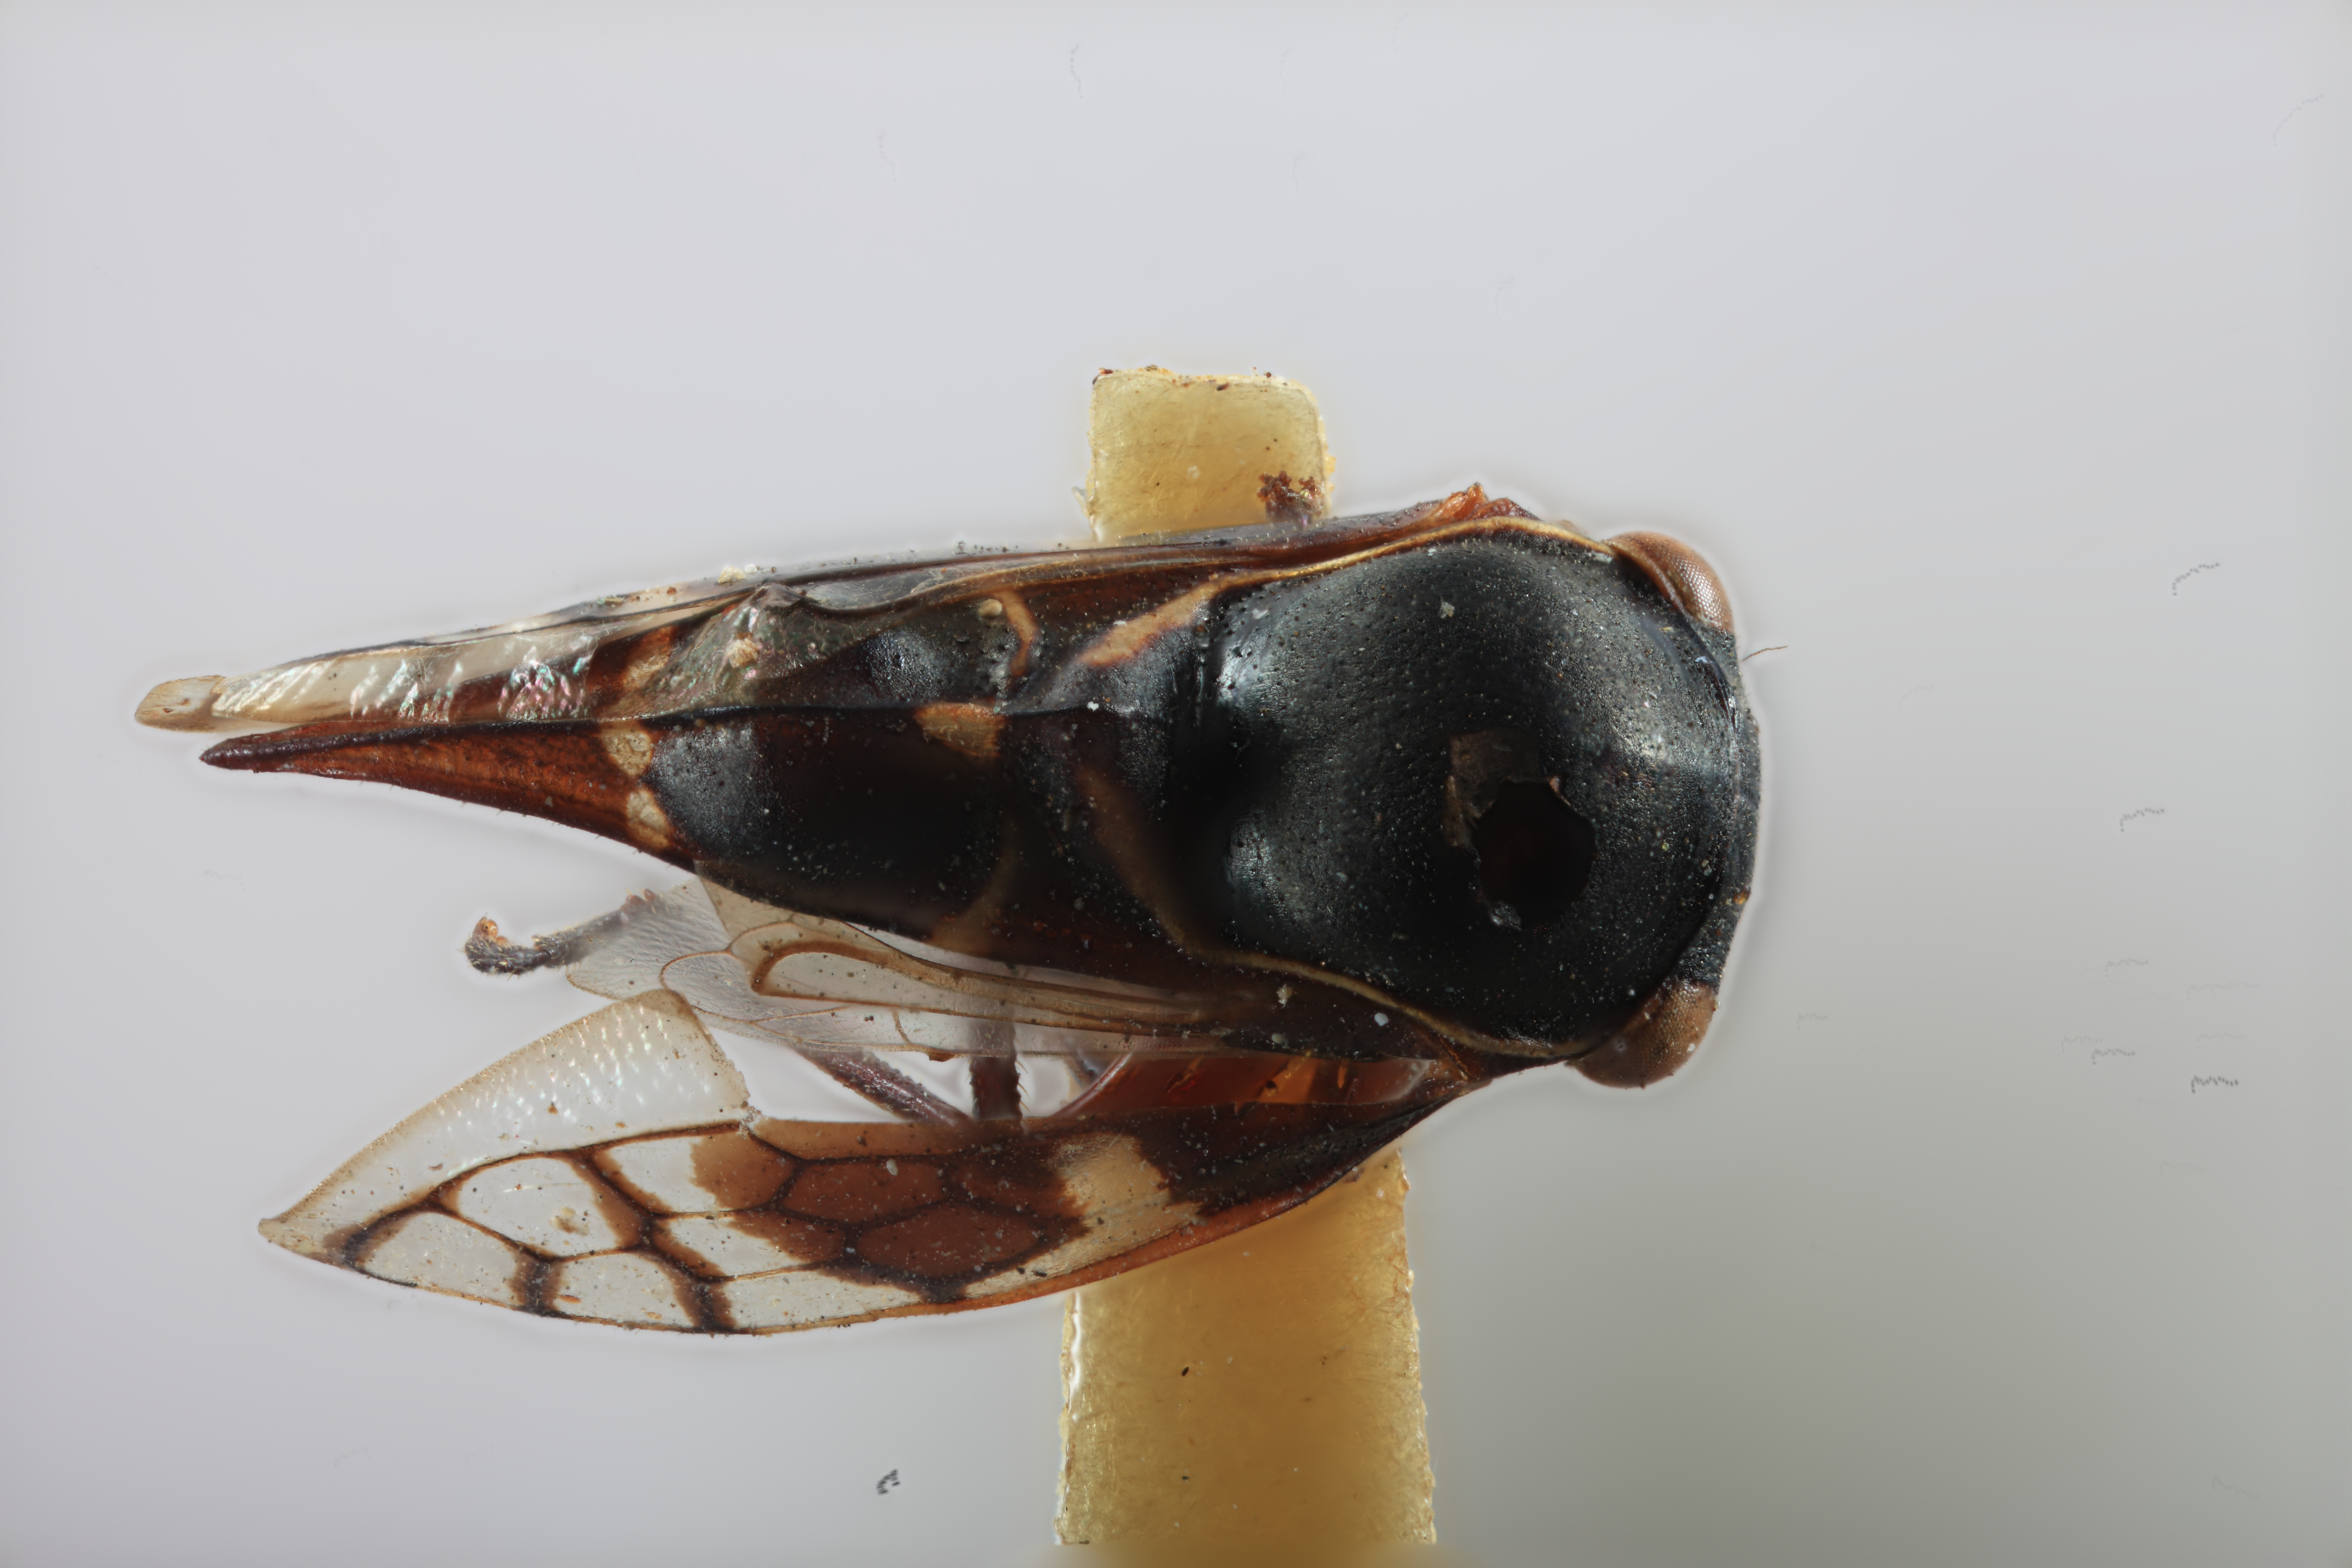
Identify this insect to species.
Paratonae binodosa
